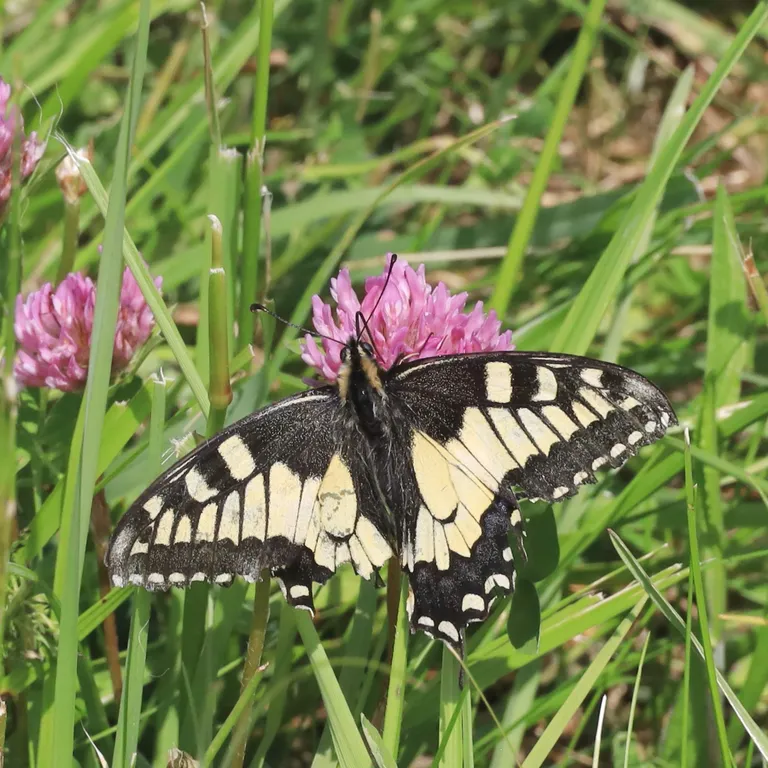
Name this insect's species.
Papilio machaon
